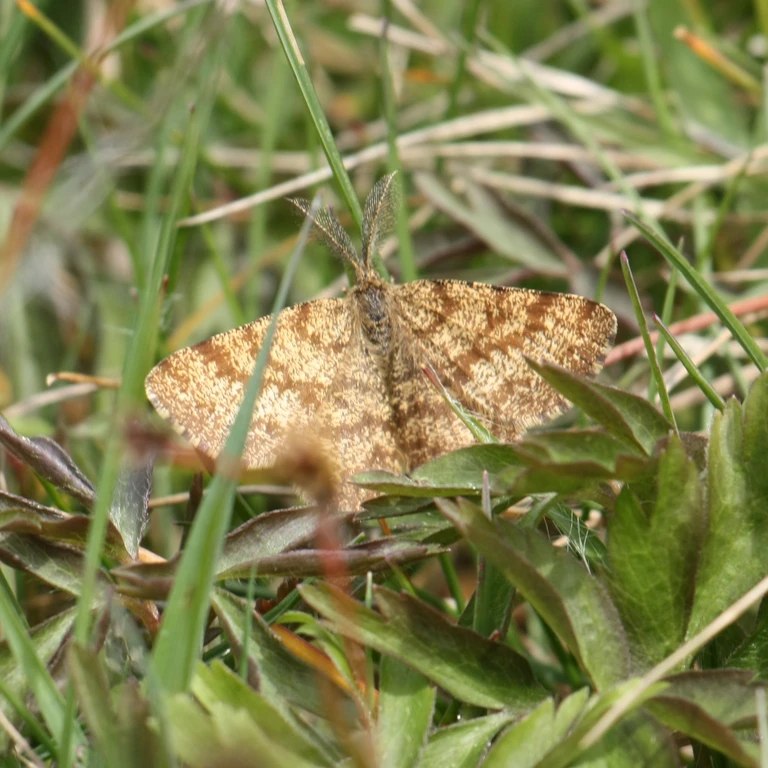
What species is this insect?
Ematurga atomaria
